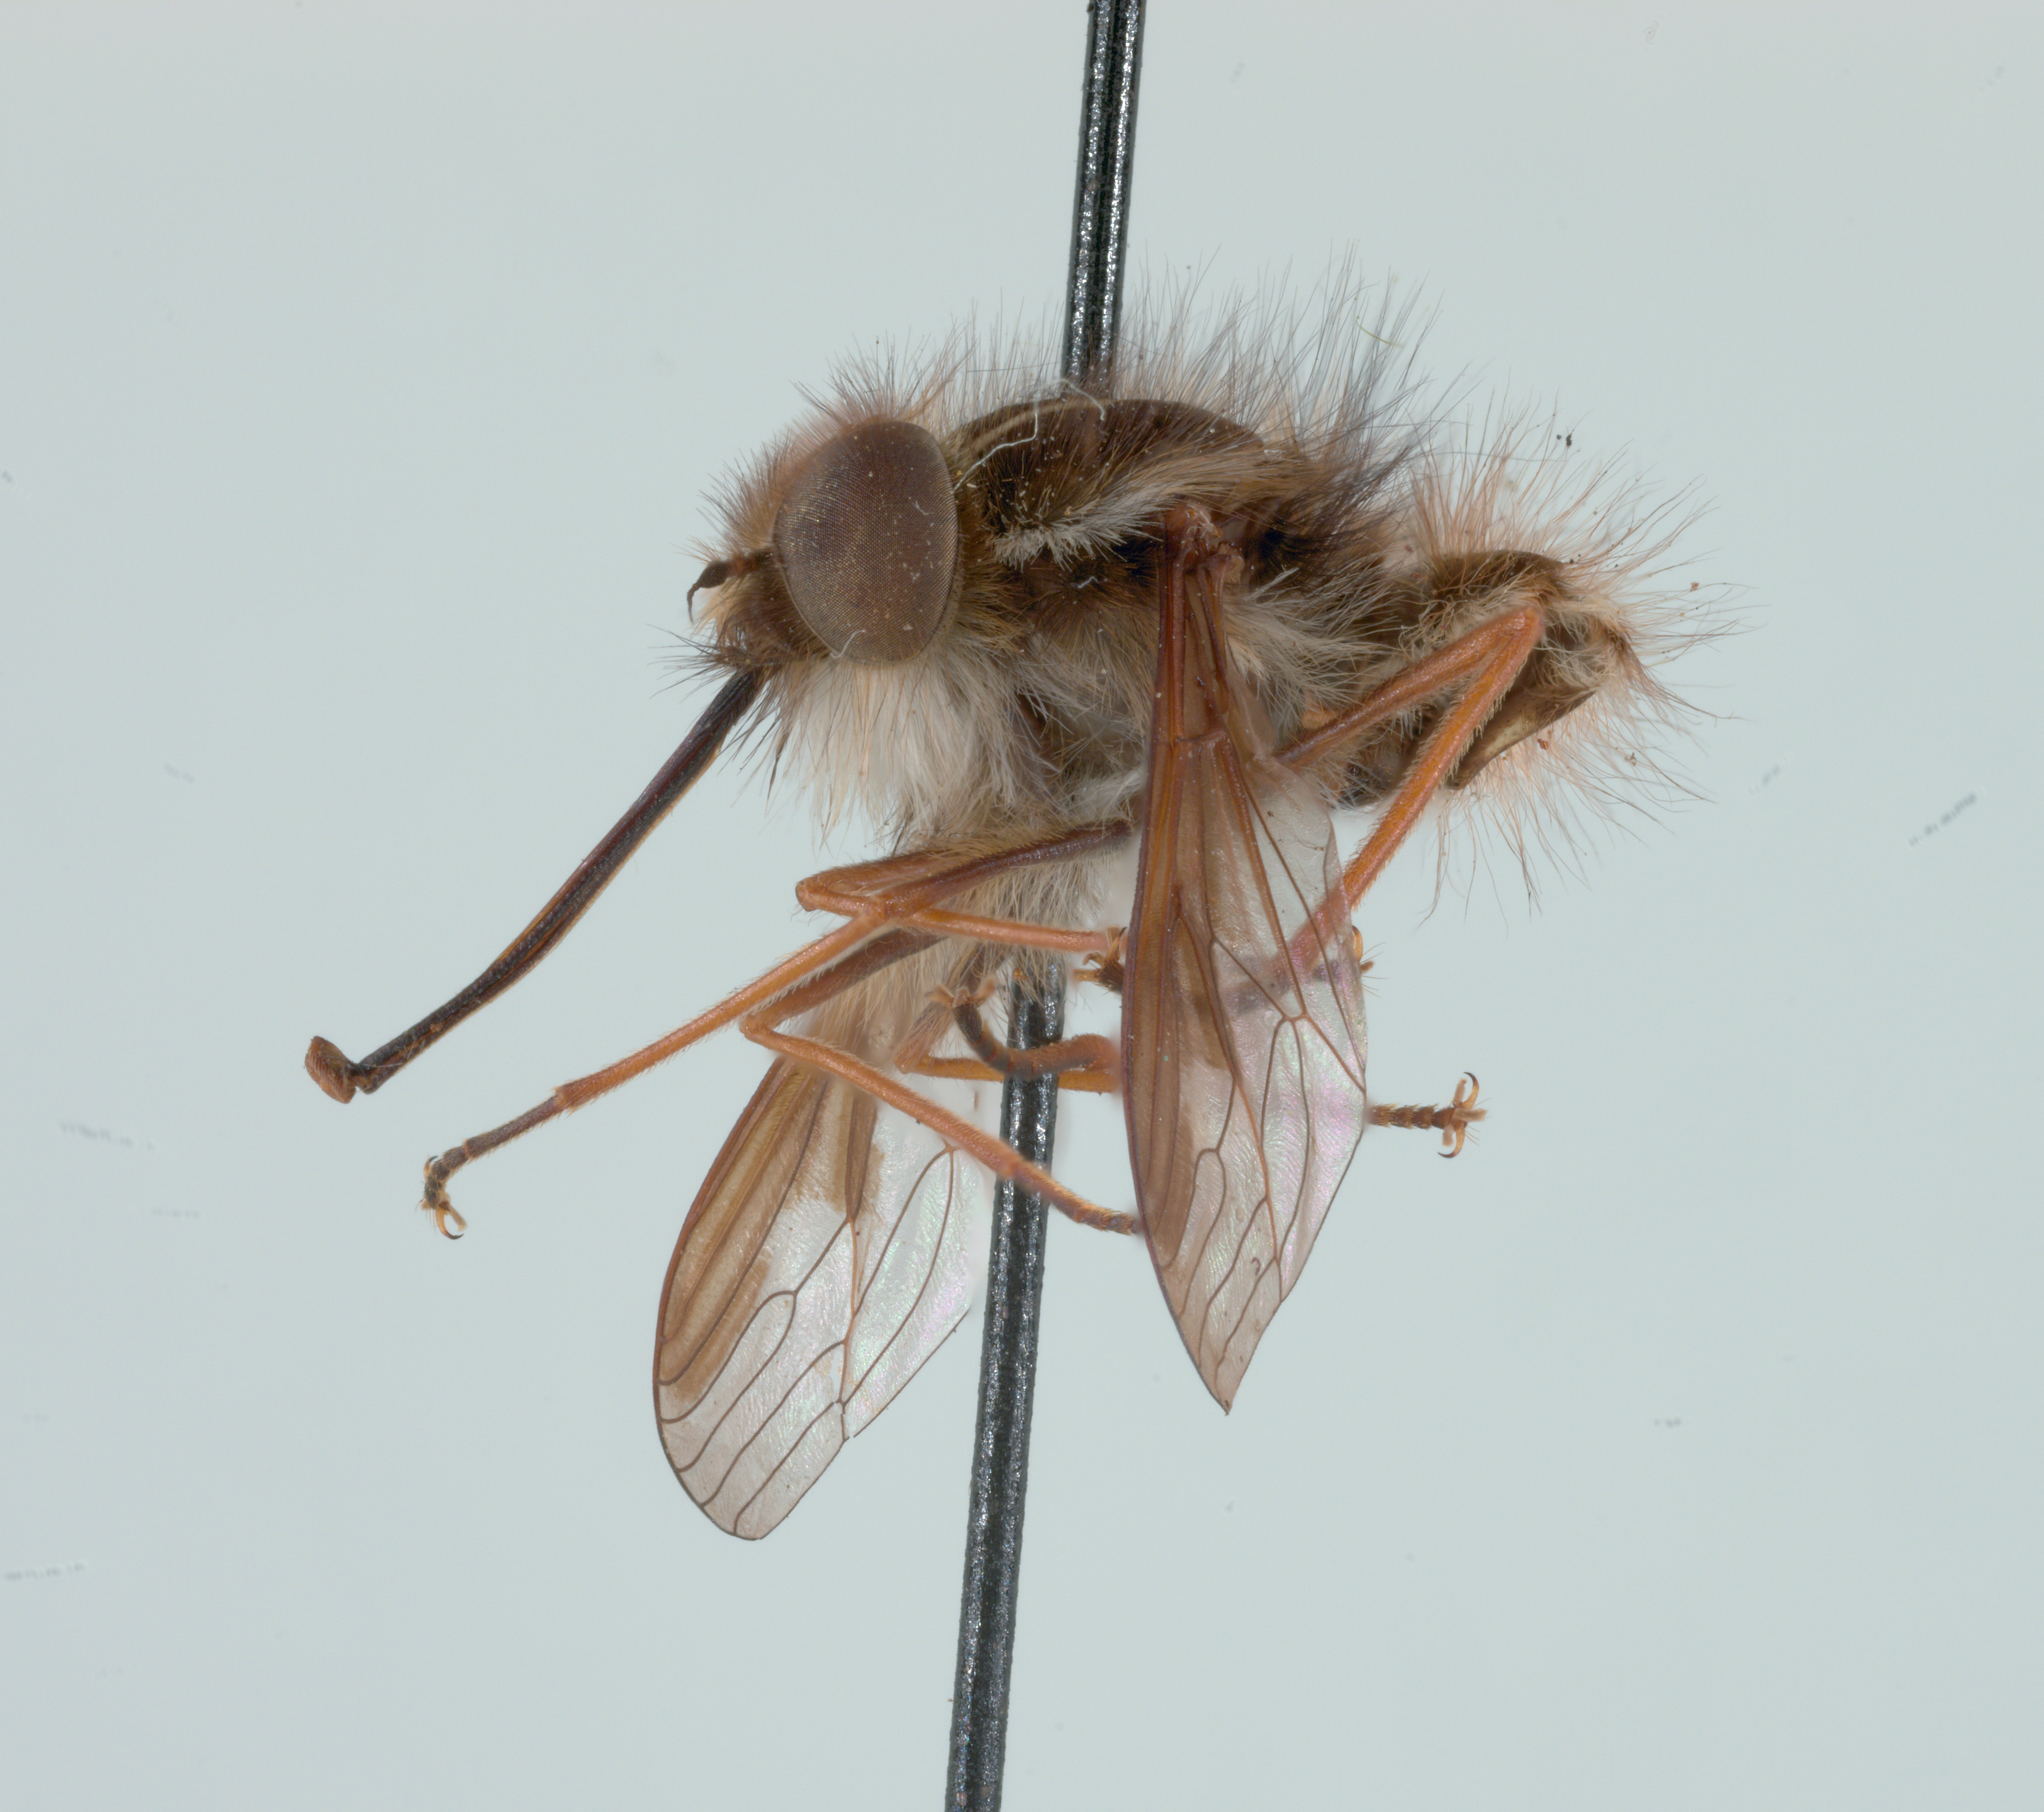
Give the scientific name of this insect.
Trichophthalma sexmaculata
